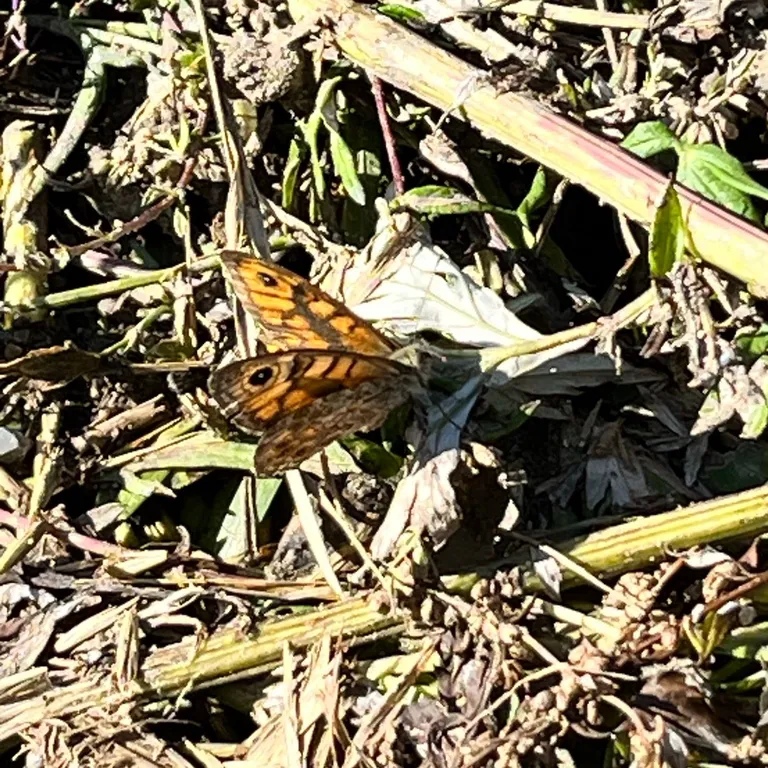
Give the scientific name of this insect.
Lasiommata megera (also Pararge megera)
